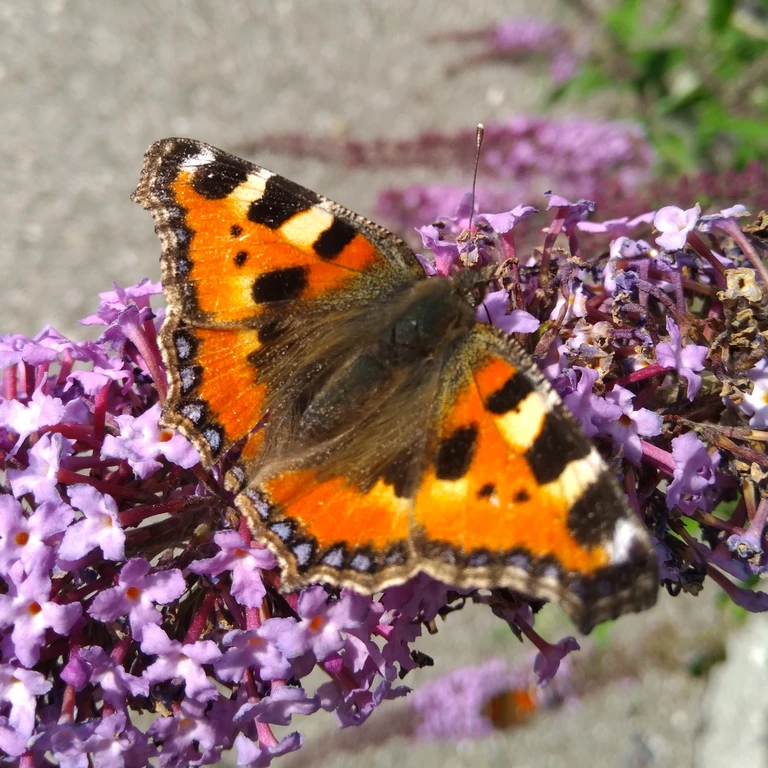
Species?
Aglais urticae
